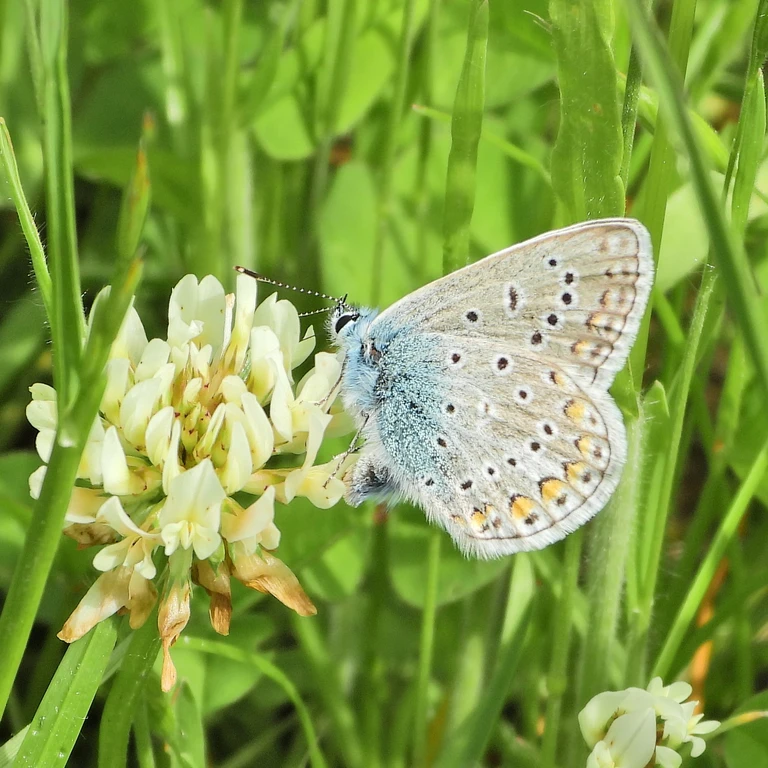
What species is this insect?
Polyommatus icarus
